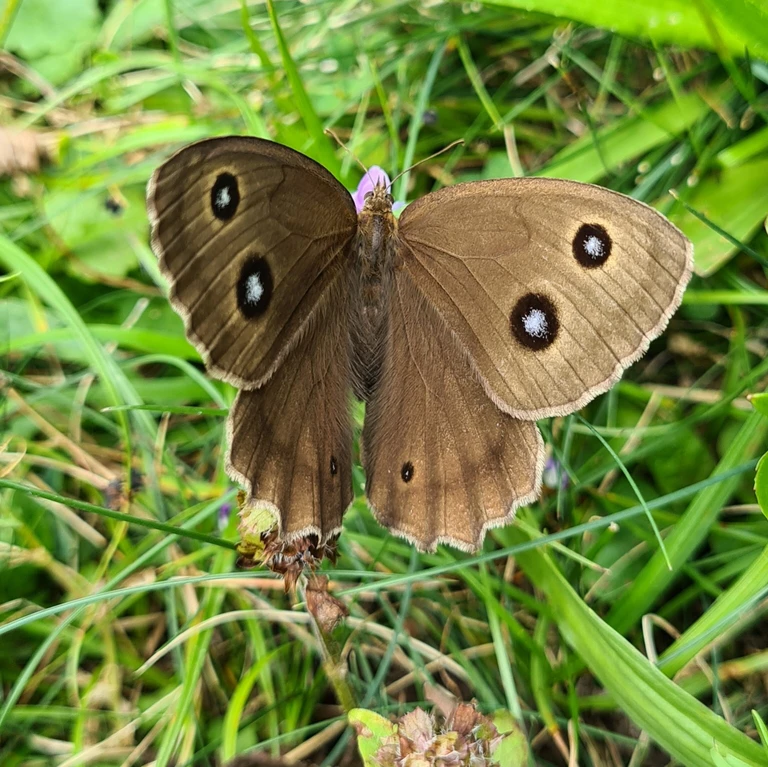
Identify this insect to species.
Minois dryas
